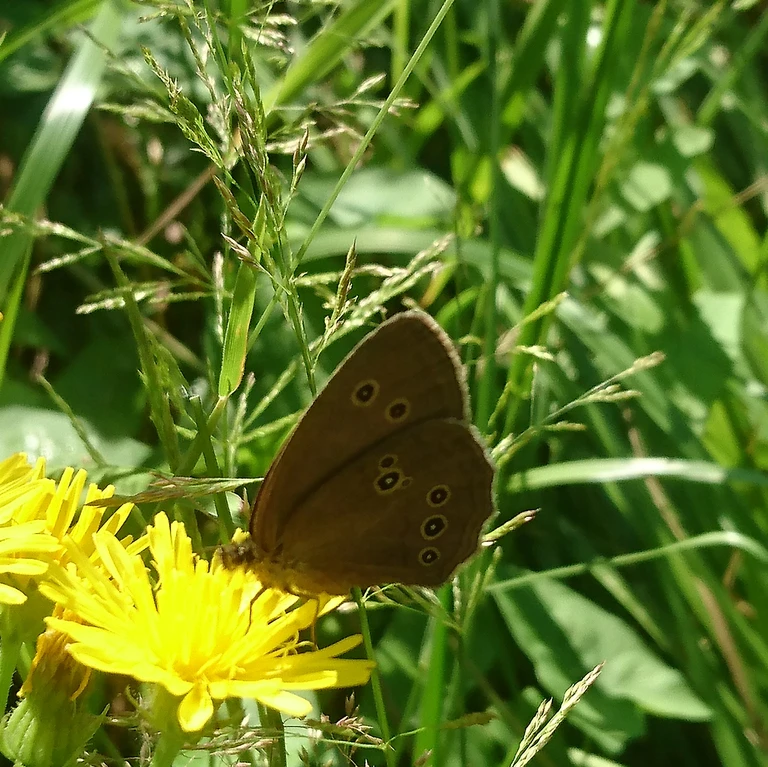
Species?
Aphantopus hyperantus
